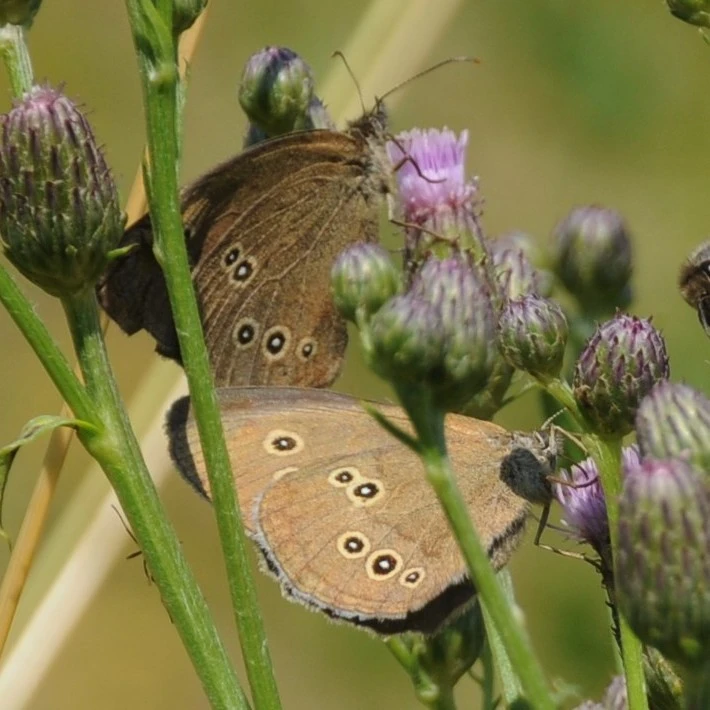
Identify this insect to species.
Aphantopus hyperantus
